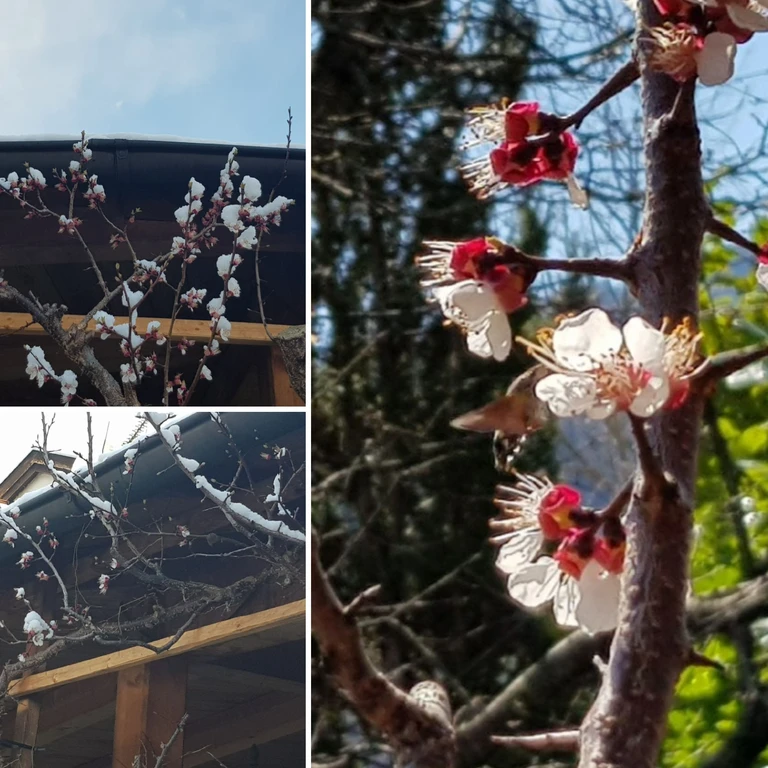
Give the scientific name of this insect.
Macroglossum stellatarum
